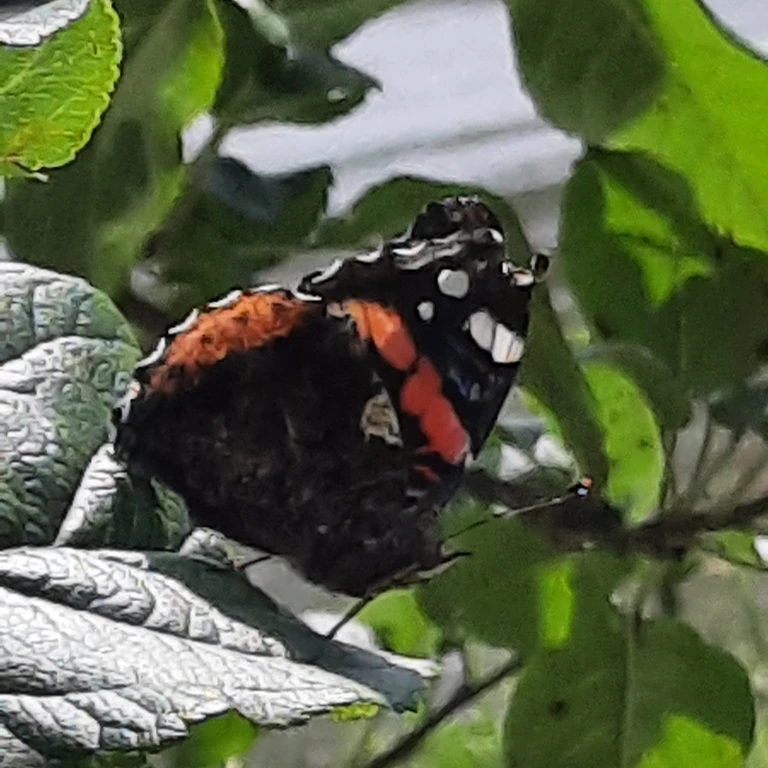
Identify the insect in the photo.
Vanessa atalanta
